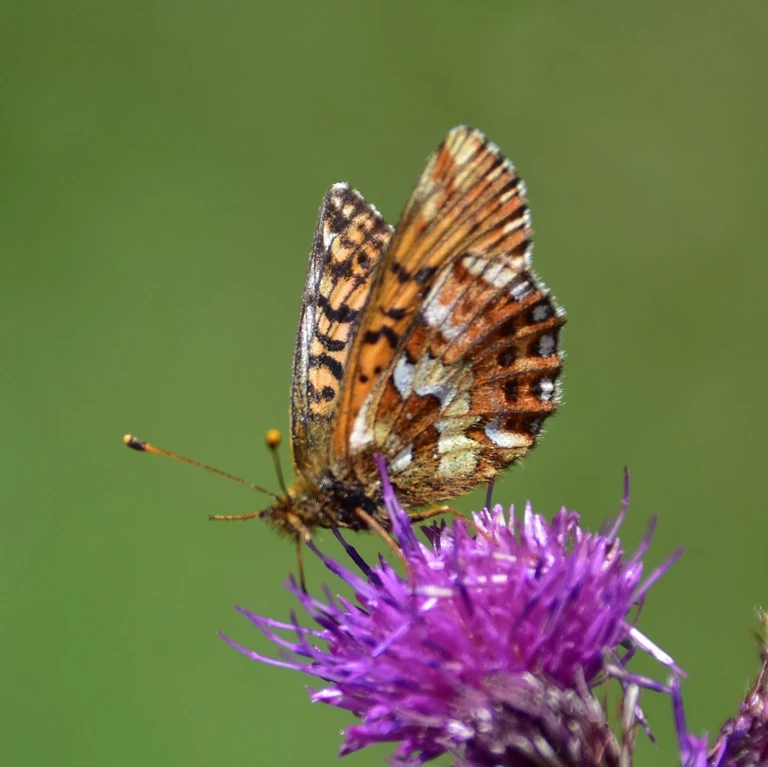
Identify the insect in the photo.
Boloria aquilonaris
